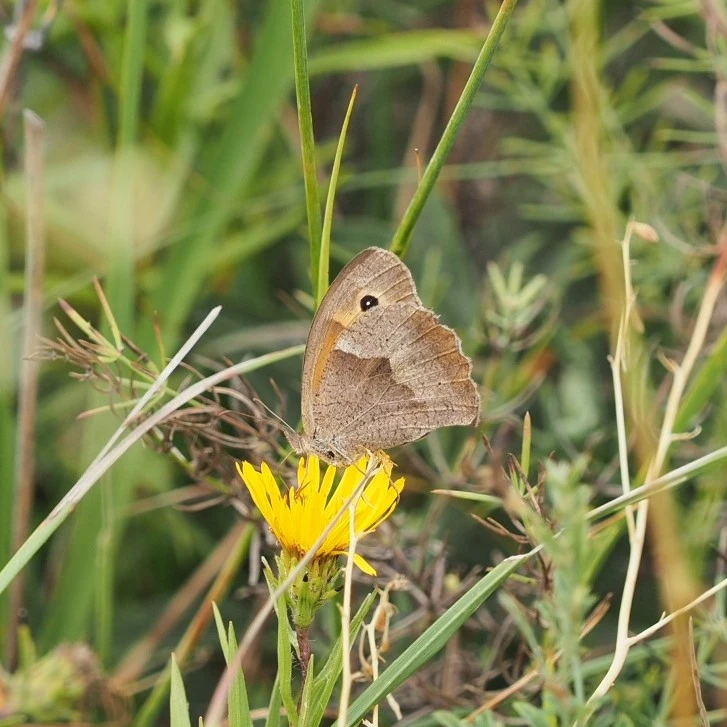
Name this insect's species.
Maniola jurtina
